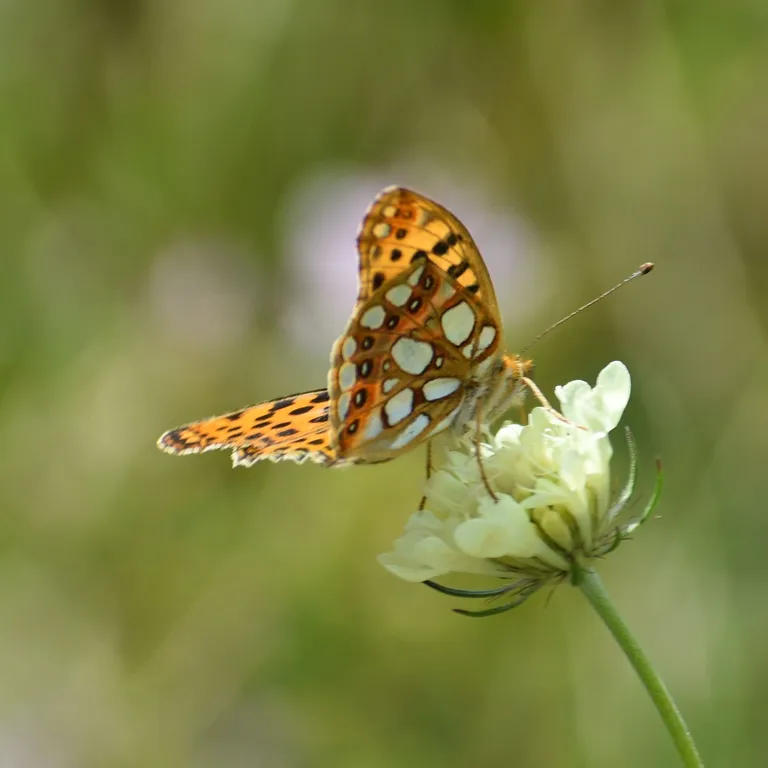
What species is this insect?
Issoria lathonia
